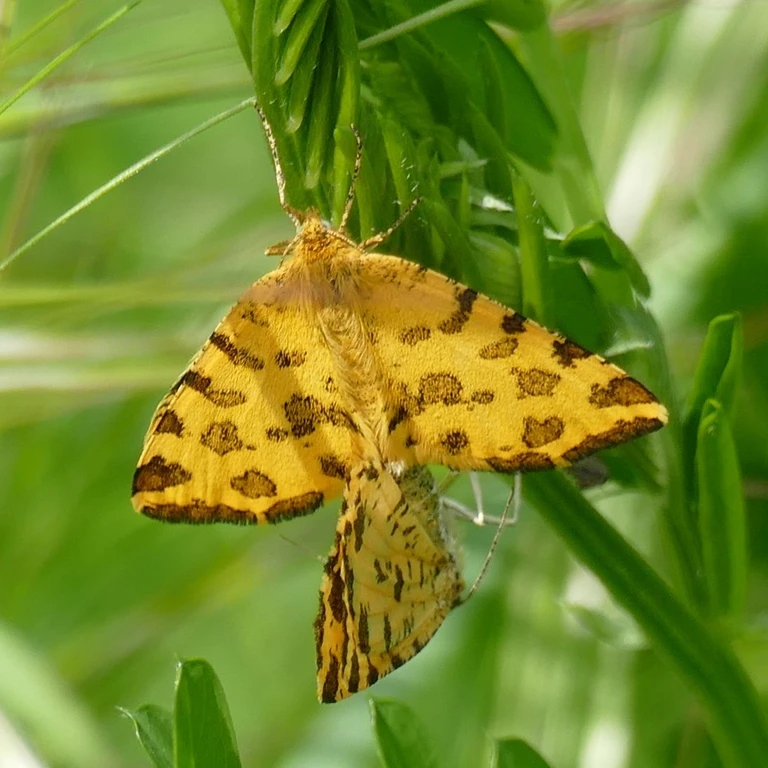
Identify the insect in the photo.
Pseudopanthera macularia
